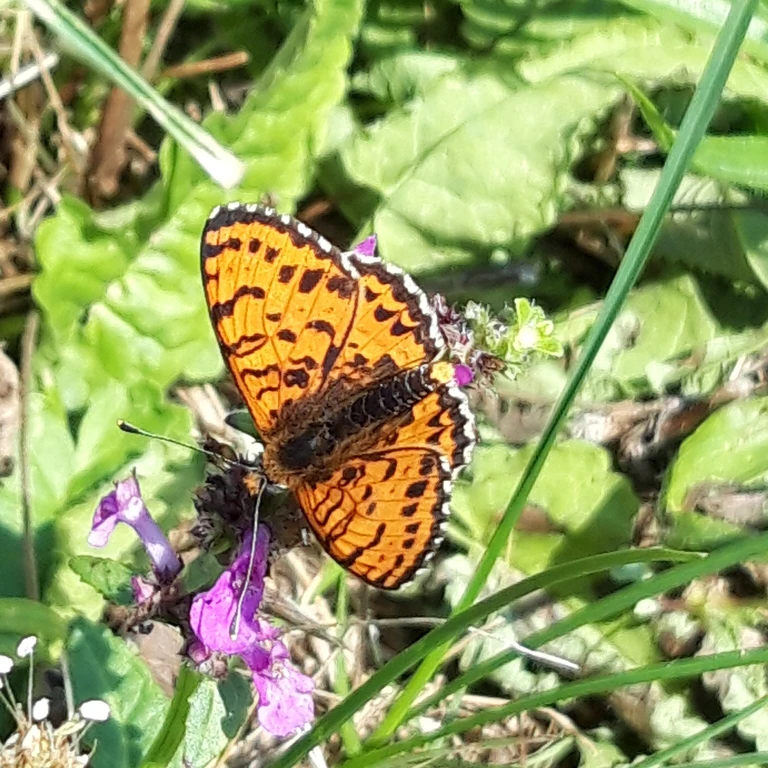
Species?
Melitaea didyma
